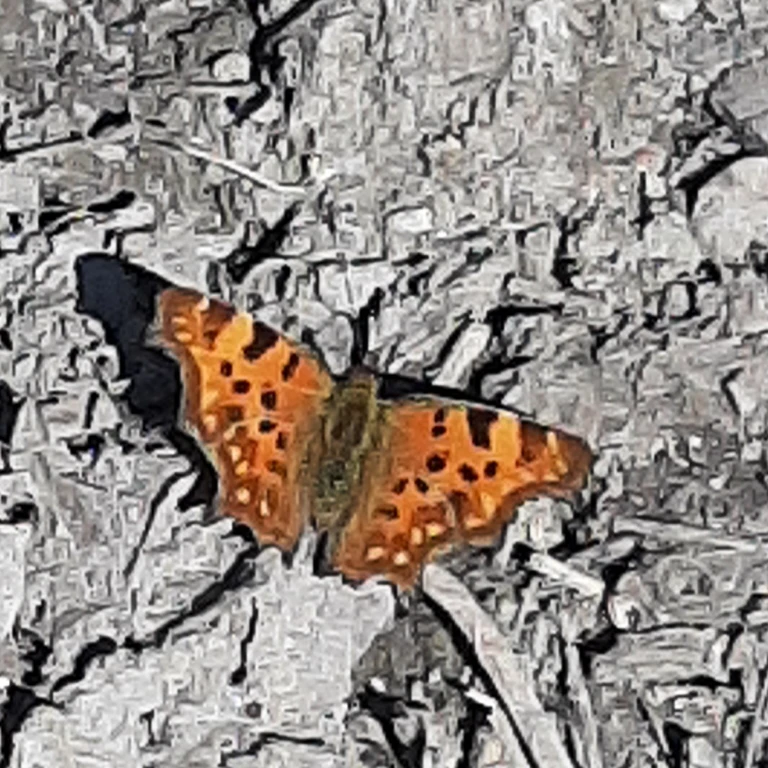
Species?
Polygonia c-album
